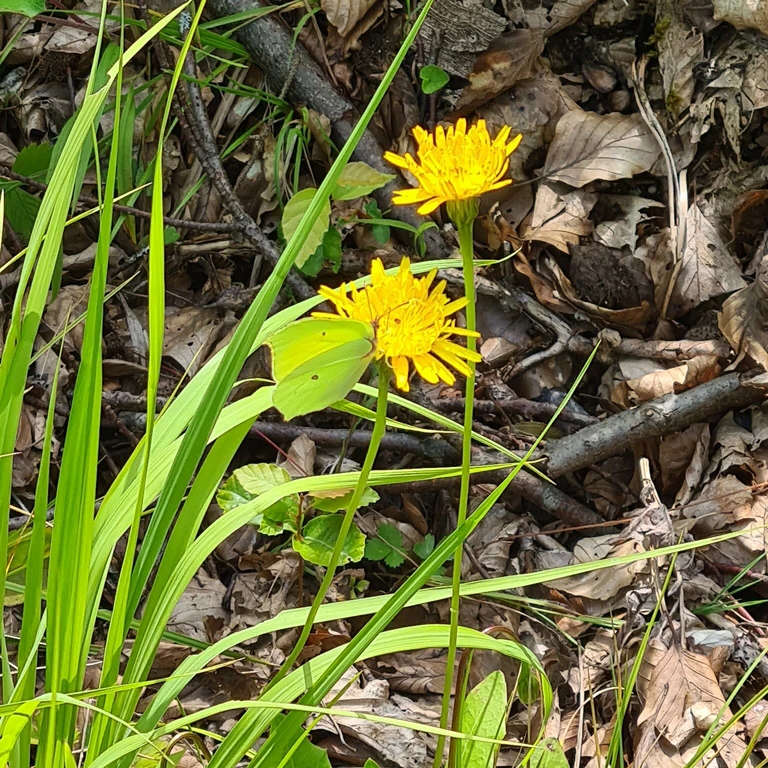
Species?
Gonepteryx rhamni
